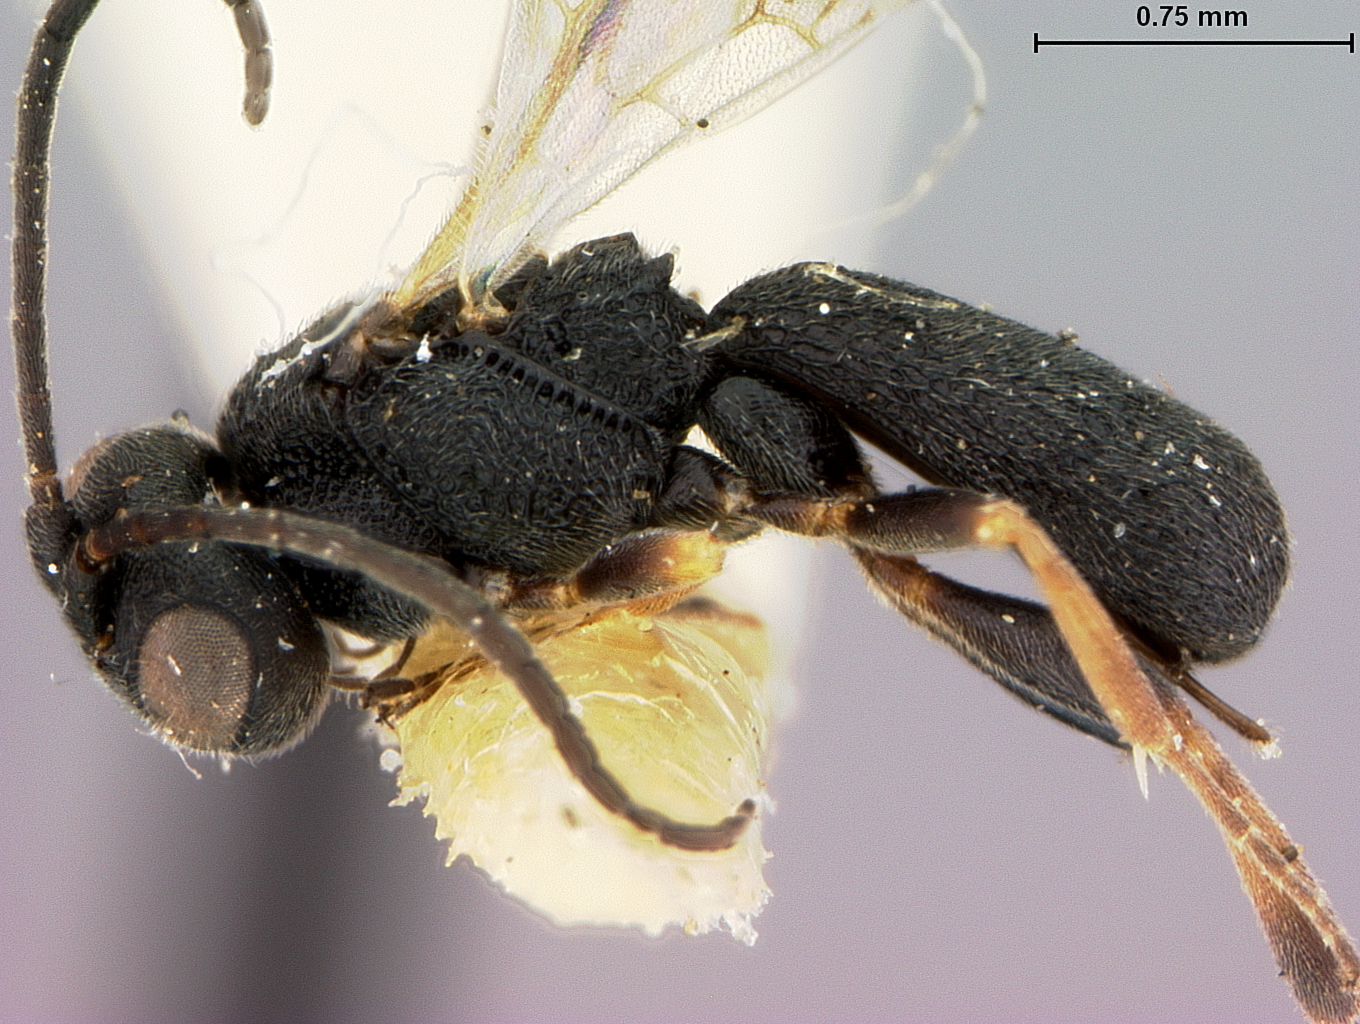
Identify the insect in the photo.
Chelonus cnephasiae
